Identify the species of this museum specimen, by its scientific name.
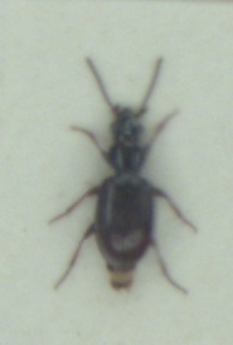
Bembidion normannum
